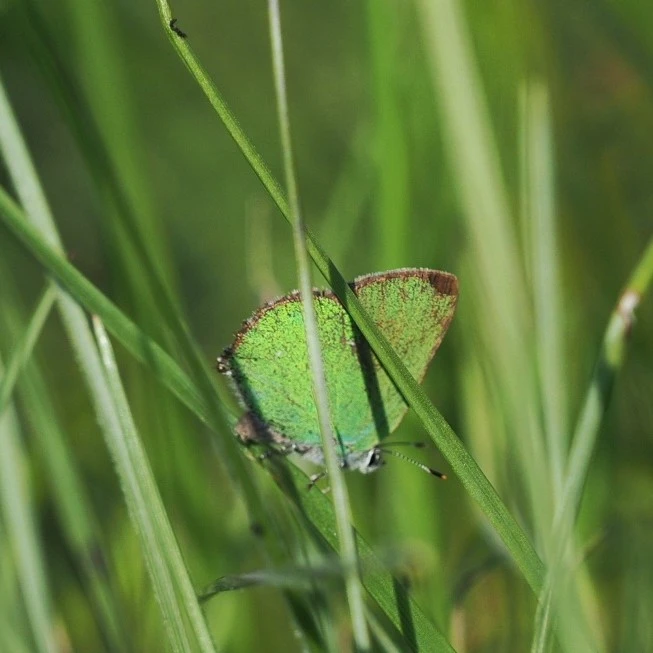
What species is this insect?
Callophrys rubi
